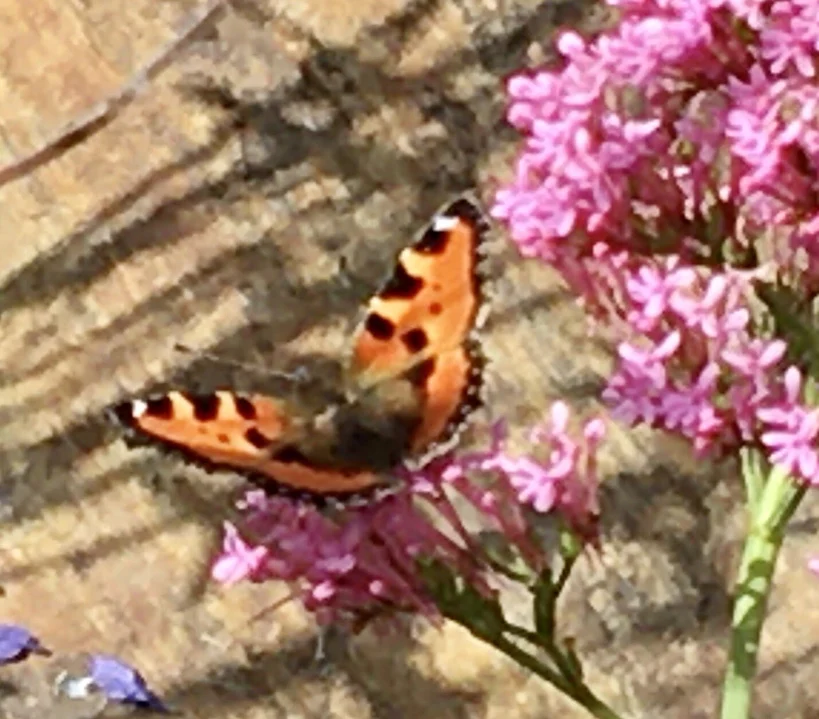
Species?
Aglais urticae
